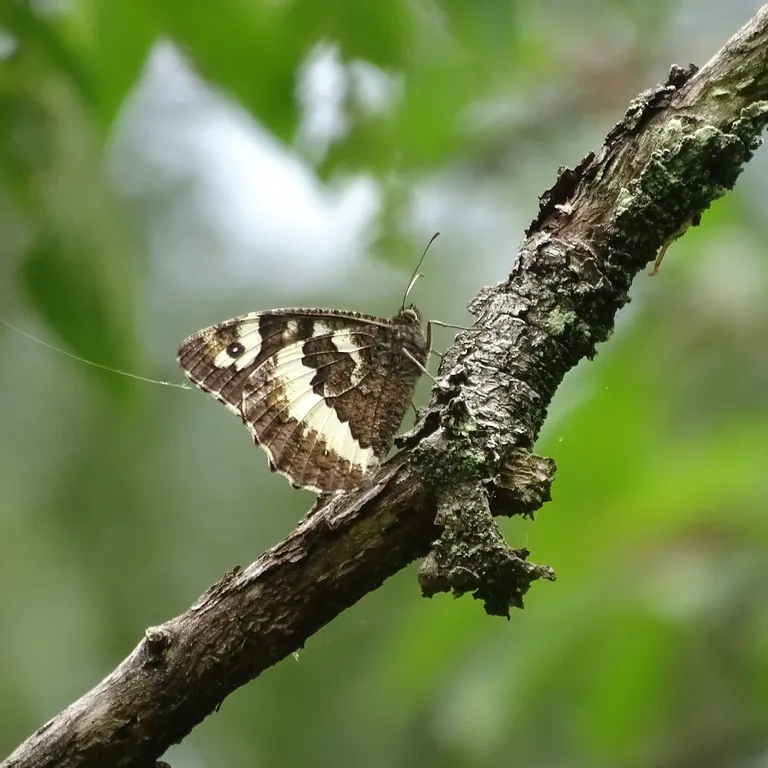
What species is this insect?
Brintesia circe
